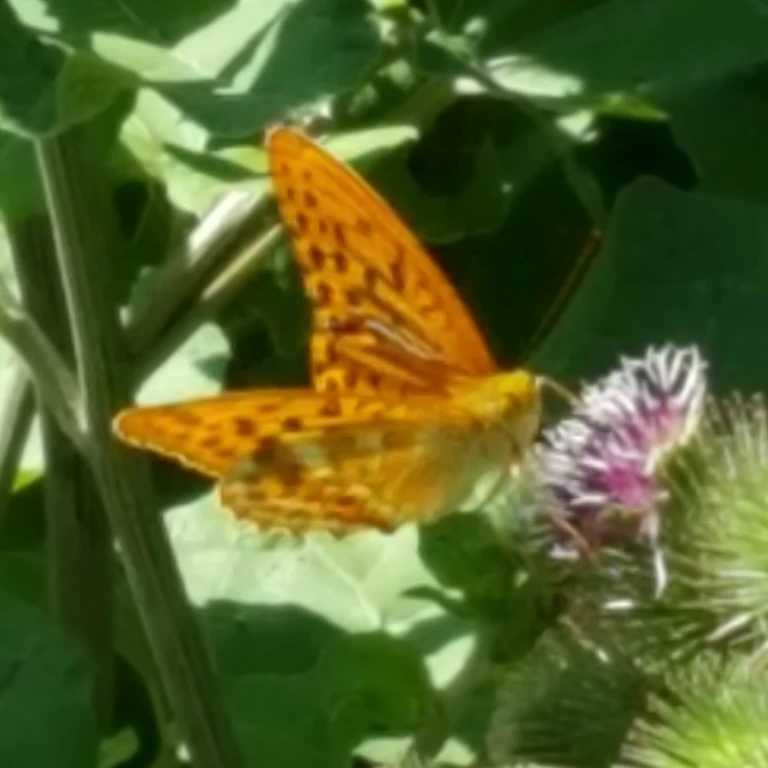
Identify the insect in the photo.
Argynnis paphia
